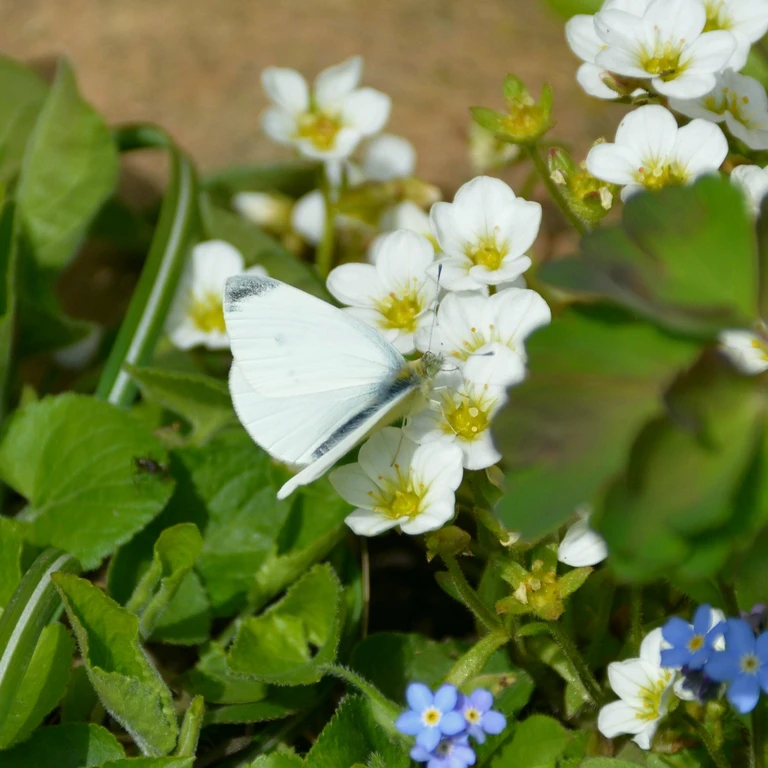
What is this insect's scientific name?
Pieris rapae
